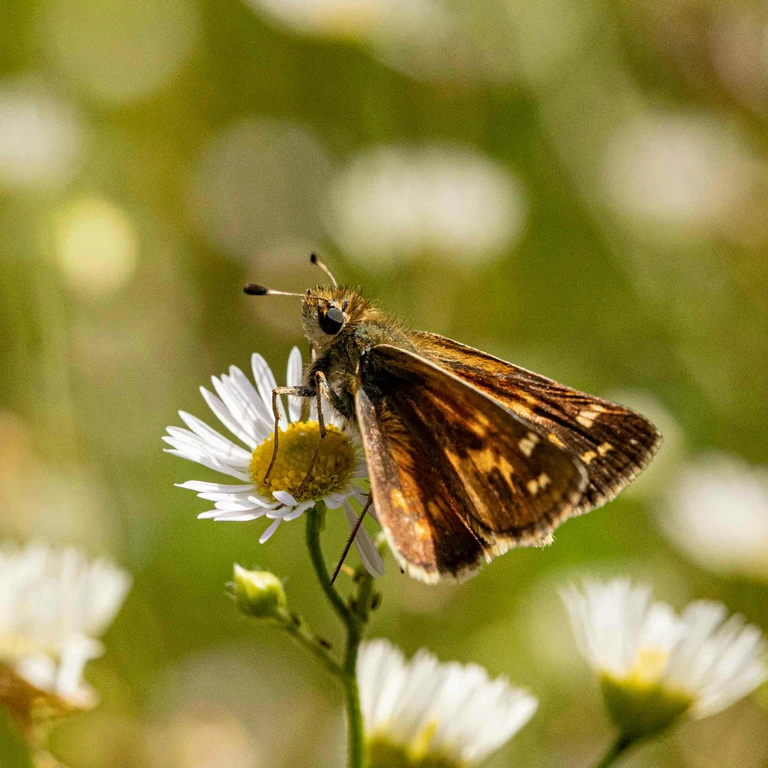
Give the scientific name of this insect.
Hesperia comma
